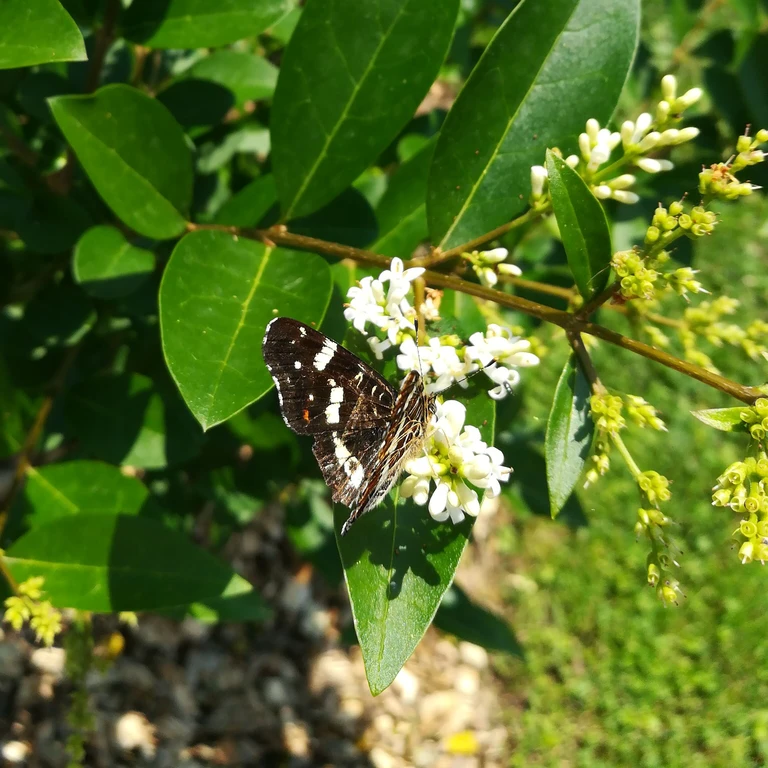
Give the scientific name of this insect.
Araschnia levana
